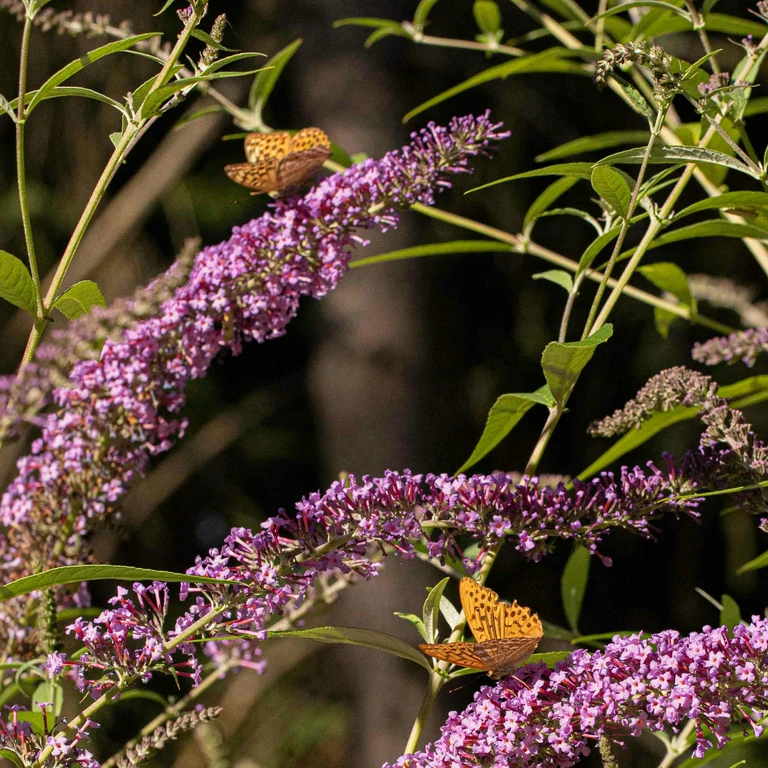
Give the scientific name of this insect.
Argynnis paphia
